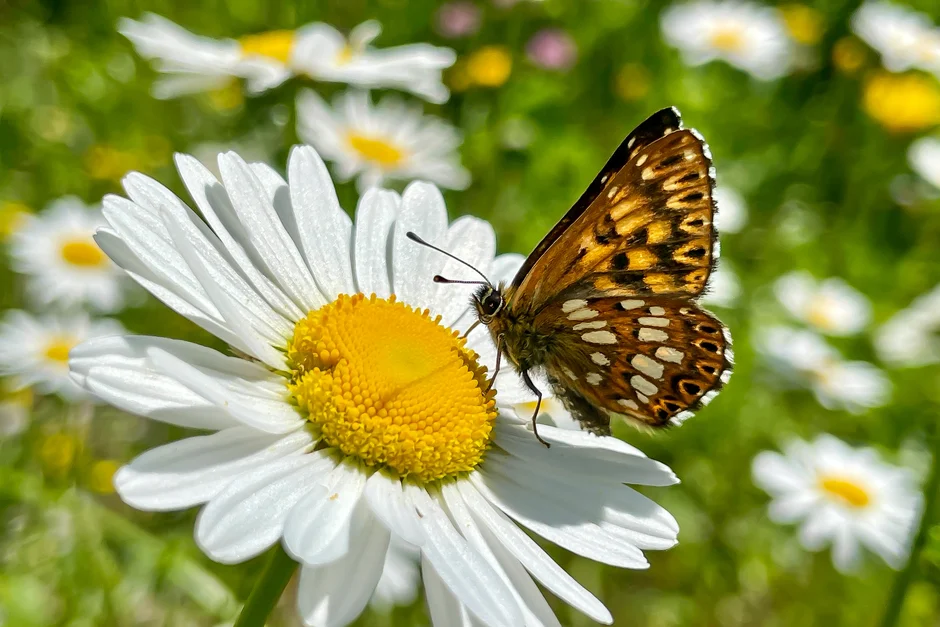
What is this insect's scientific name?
Hamearis lucina
